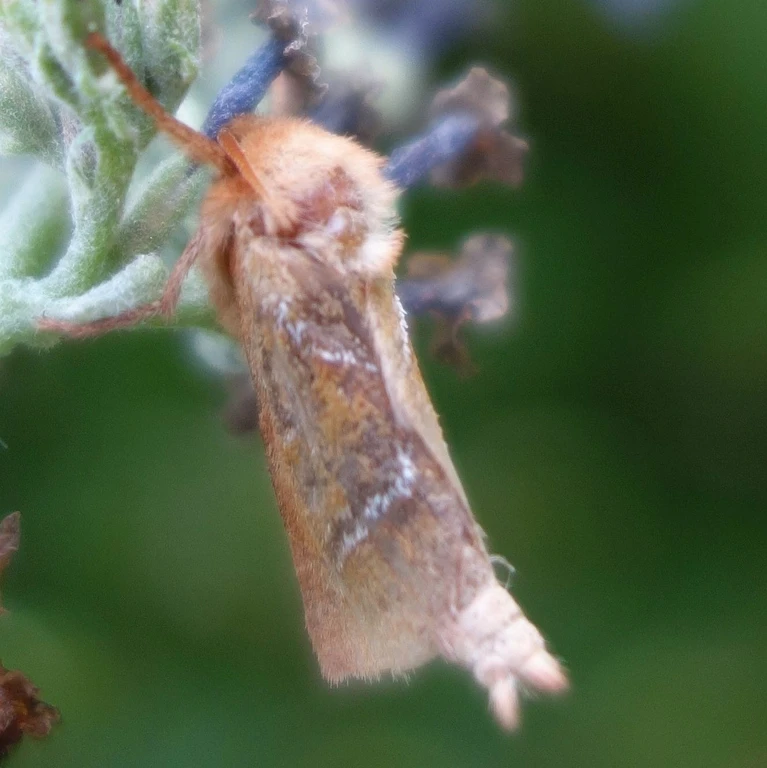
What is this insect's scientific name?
Triodia sylvina
